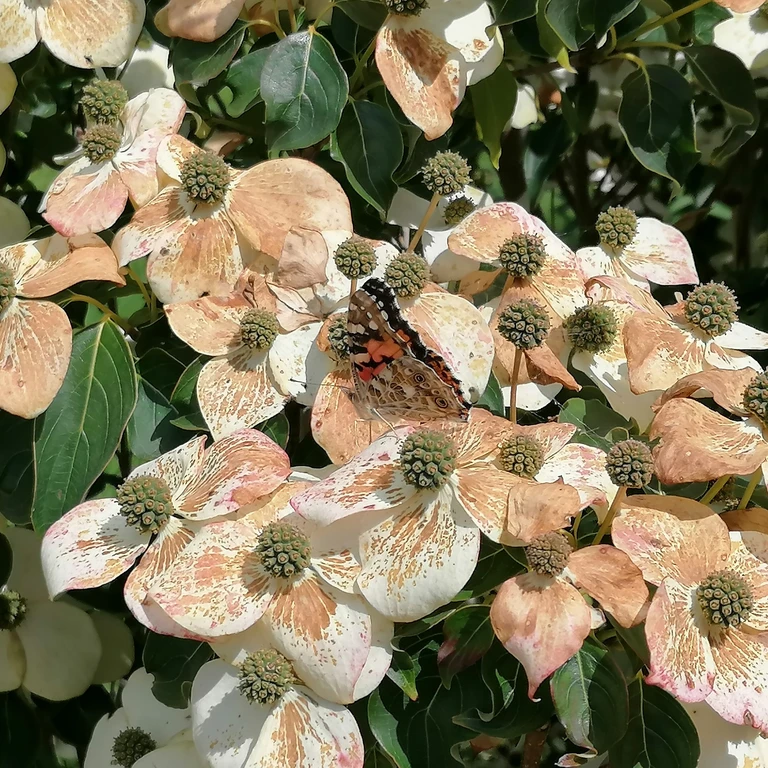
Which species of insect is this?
Vanessa cardui
